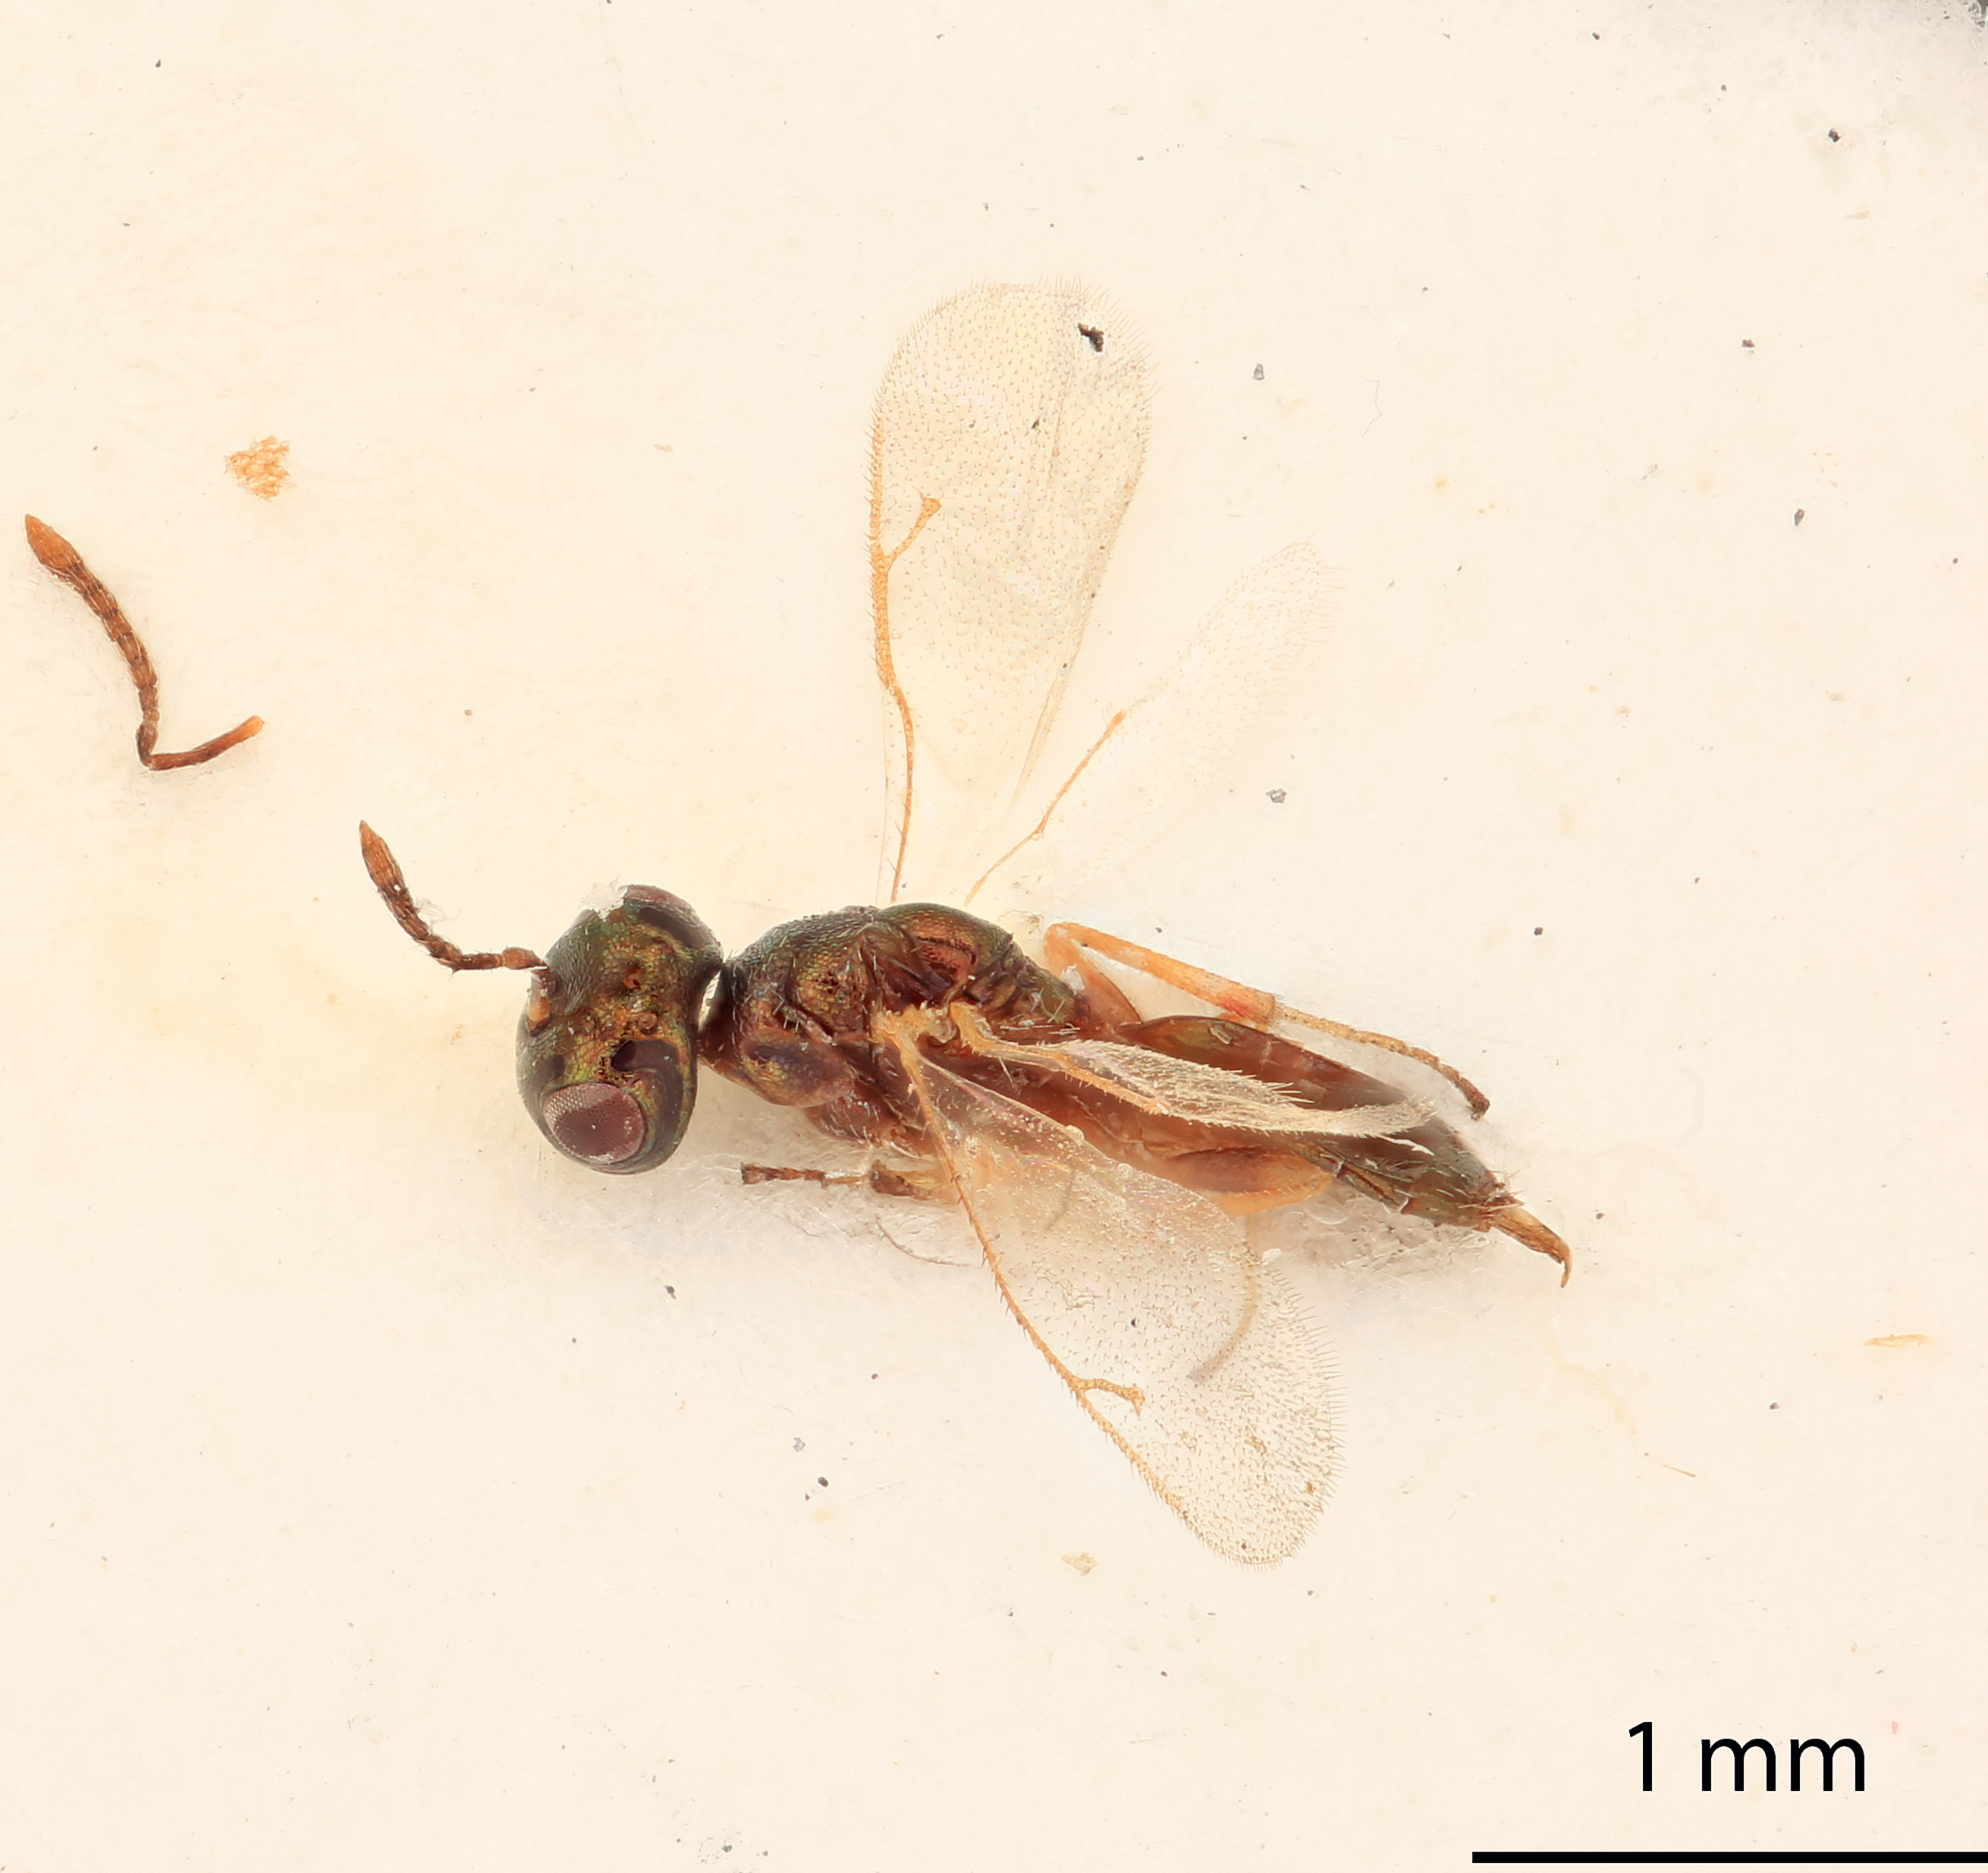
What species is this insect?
Leptomeraporus ornatus
